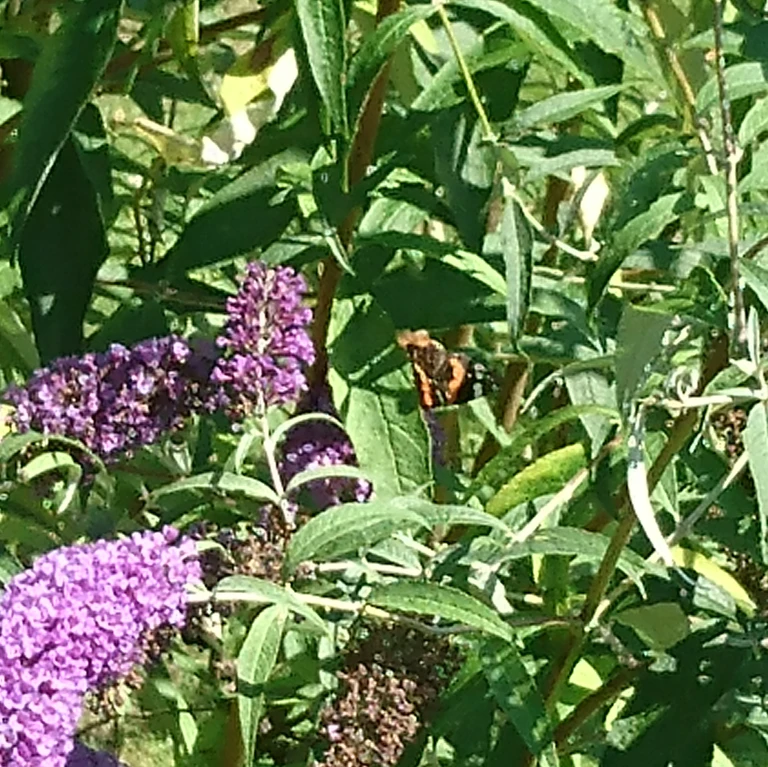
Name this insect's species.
Vanessa atalanta
